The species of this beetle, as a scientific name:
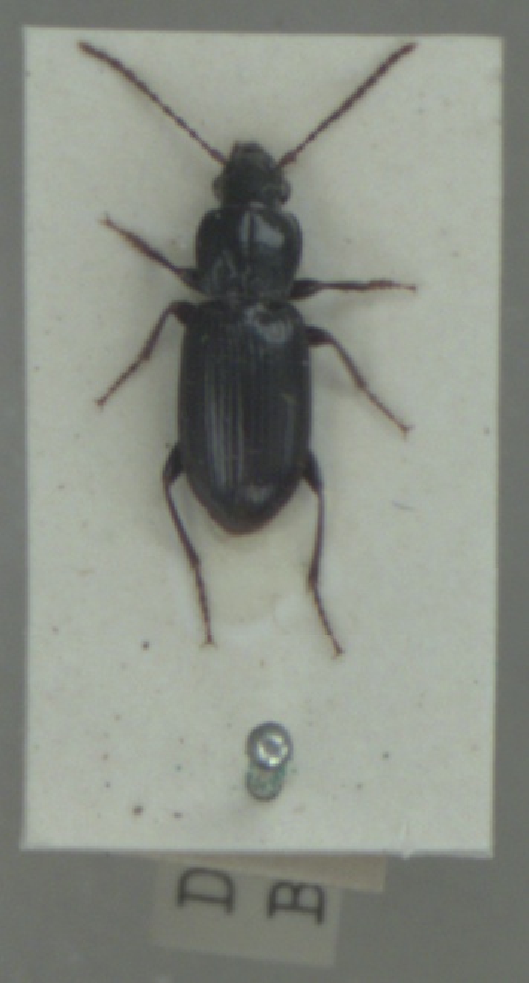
Pterostichus minor
